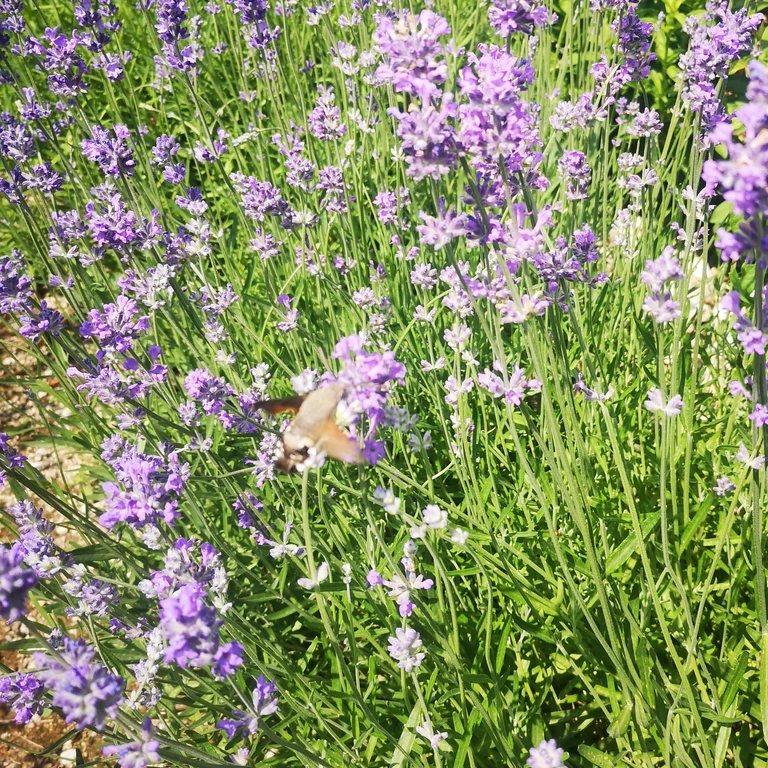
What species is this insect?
Macroglossum stellatarum
